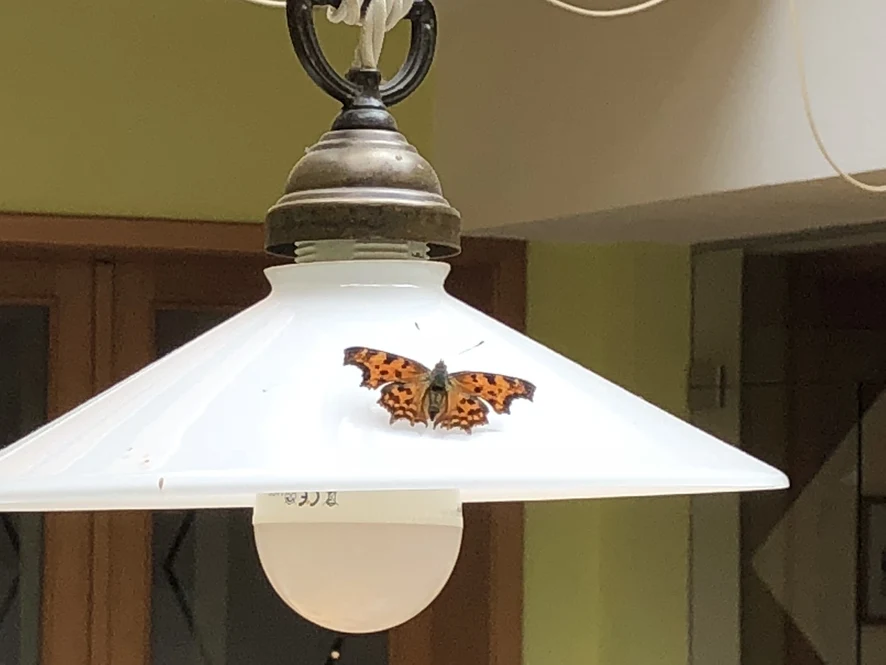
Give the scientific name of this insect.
Polygonia c-album
